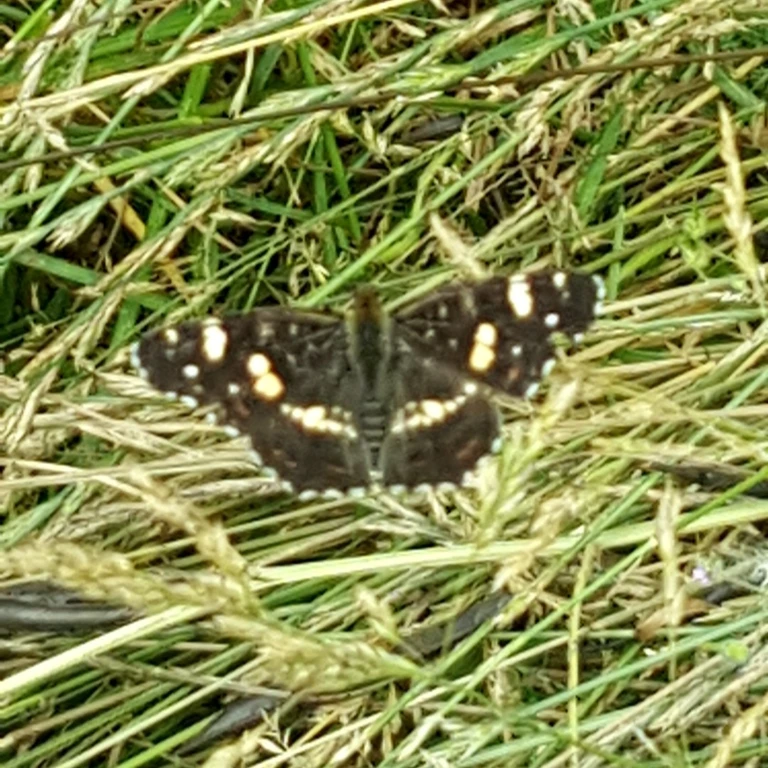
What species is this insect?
Araschnia levana
